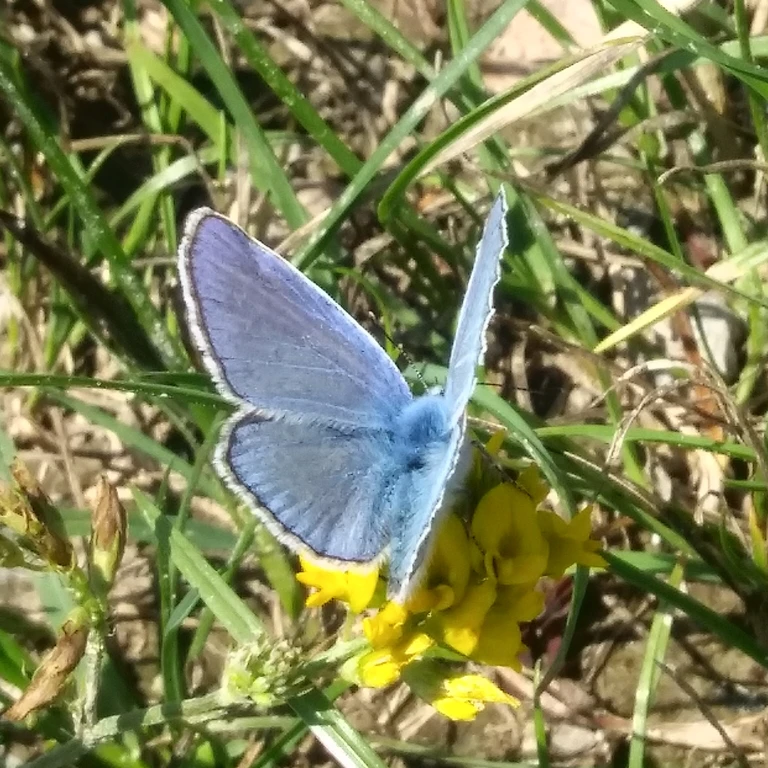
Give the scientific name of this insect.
Polyommatus icarus
